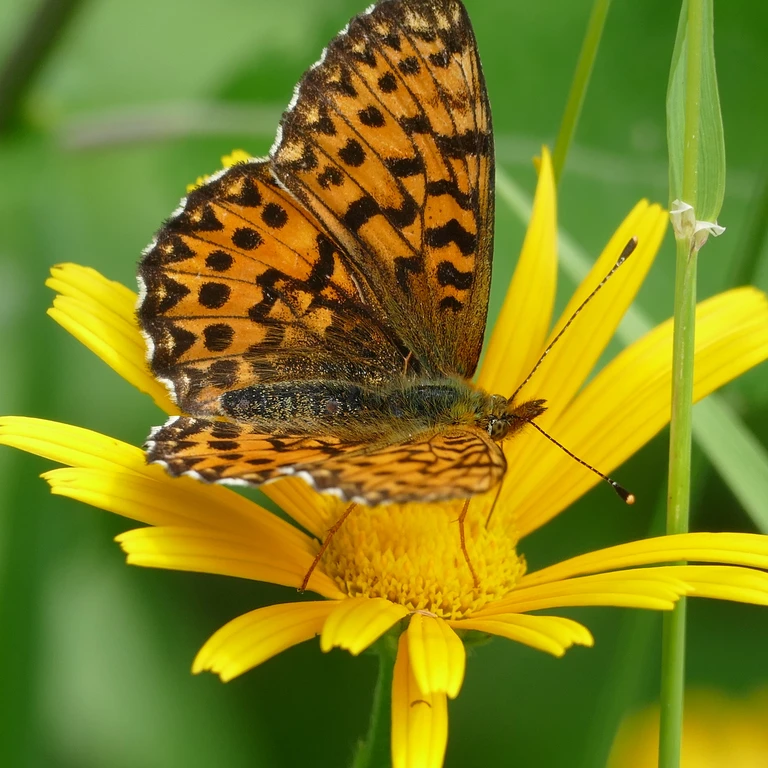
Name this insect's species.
Boloria titania
